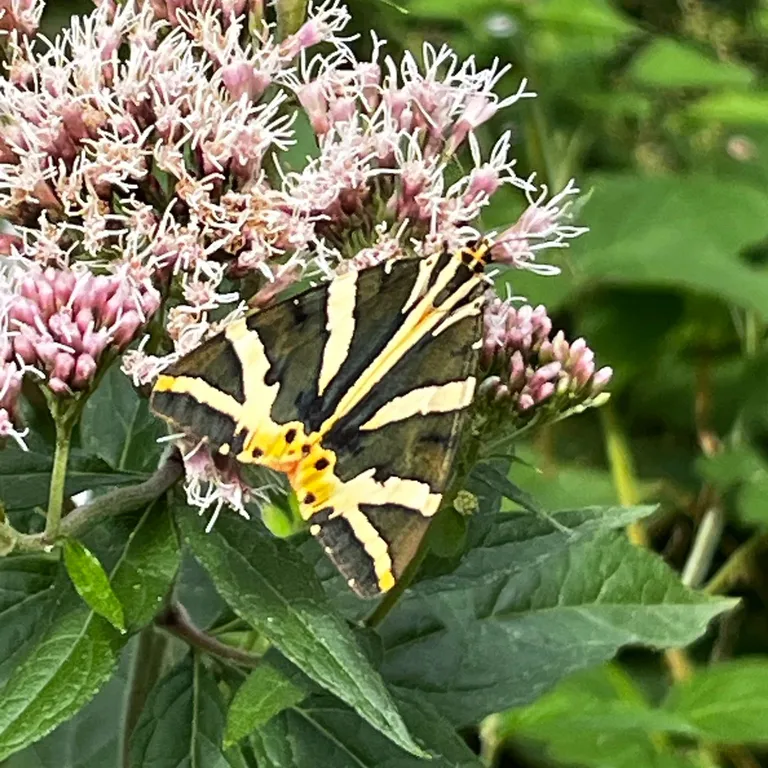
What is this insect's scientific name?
Euplagia quadripunctaria
